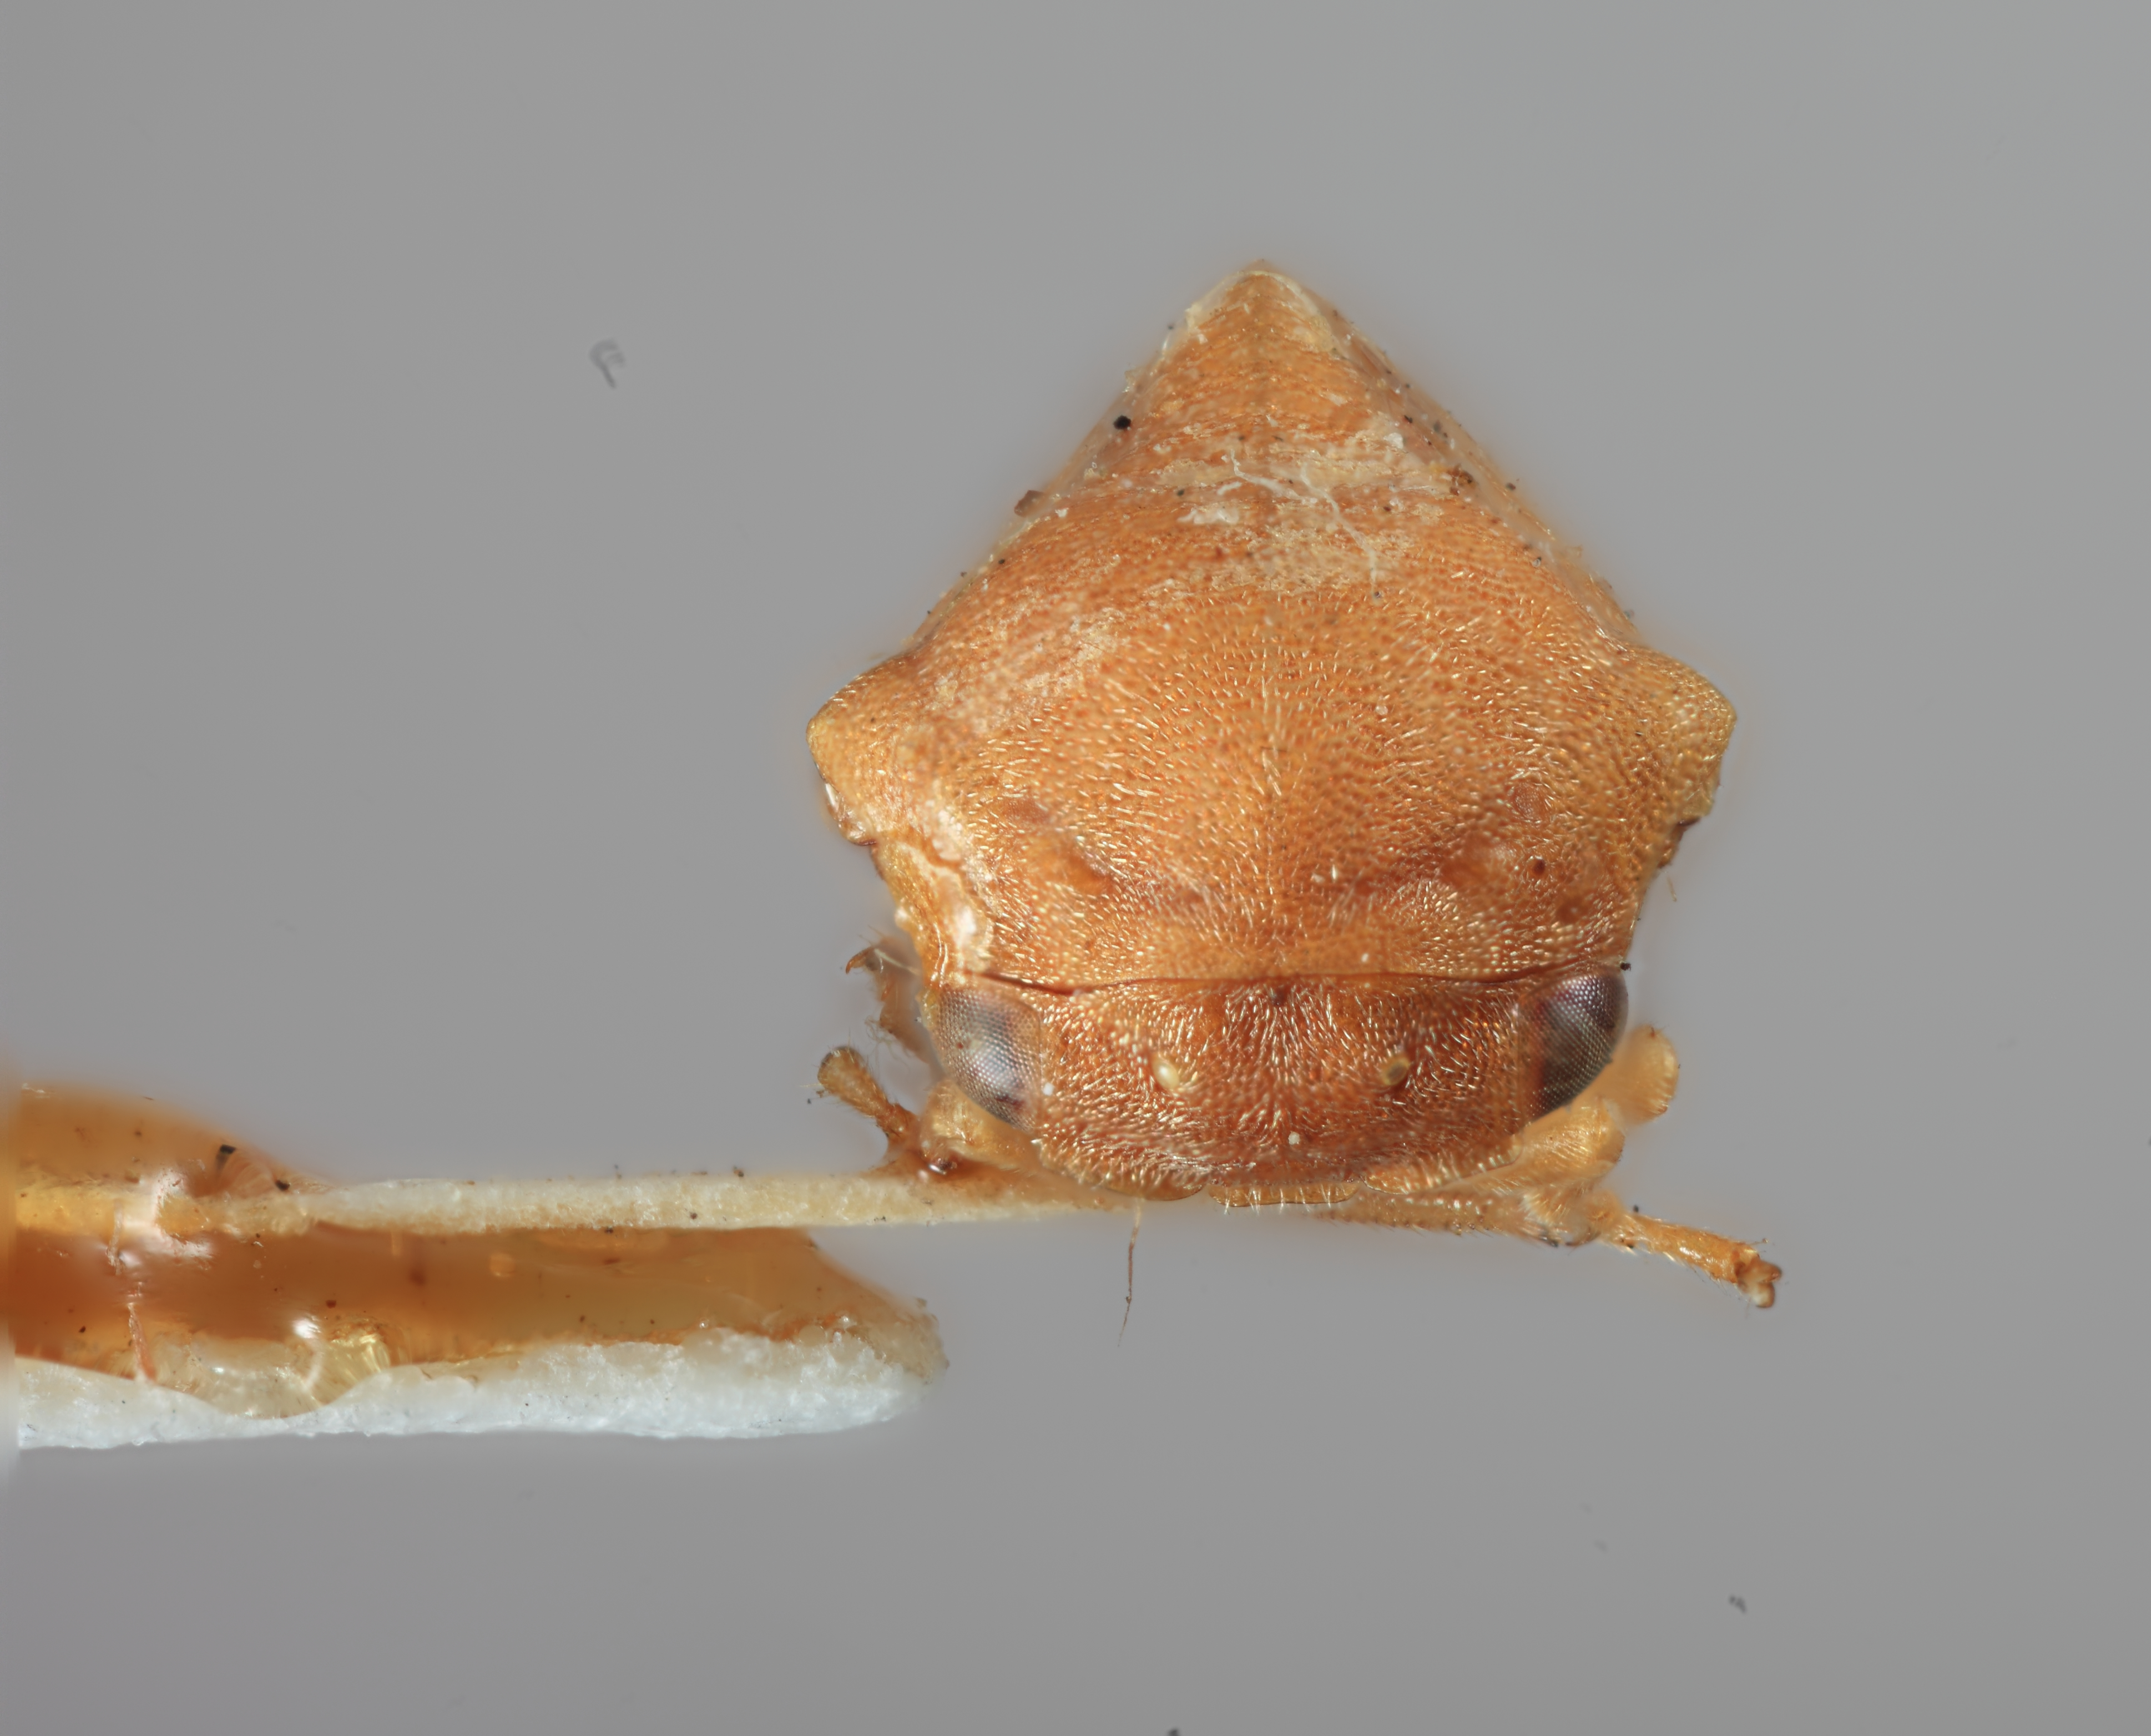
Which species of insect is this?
Gargara luteipennis
